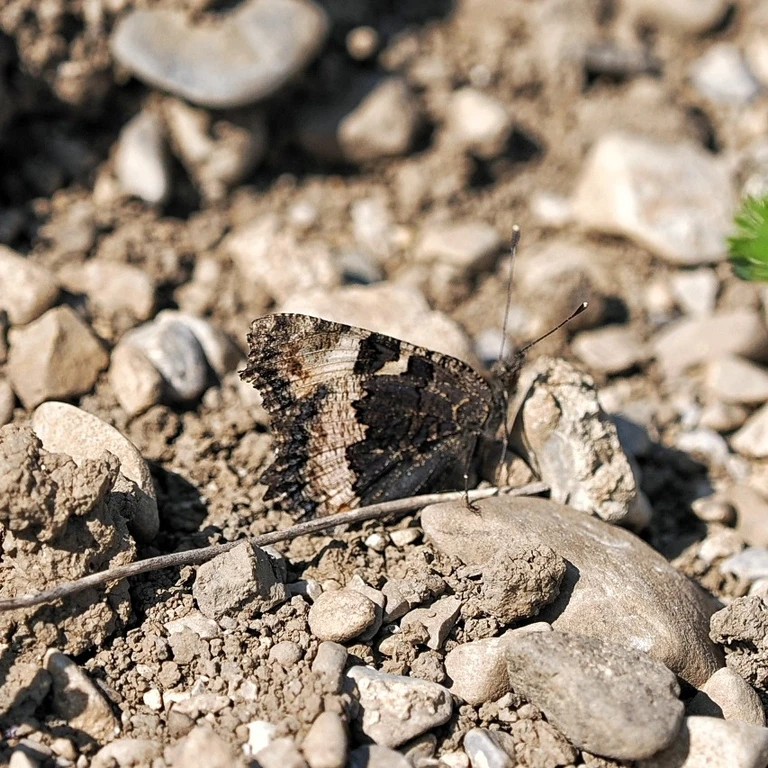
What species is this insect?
Aglais urticae
